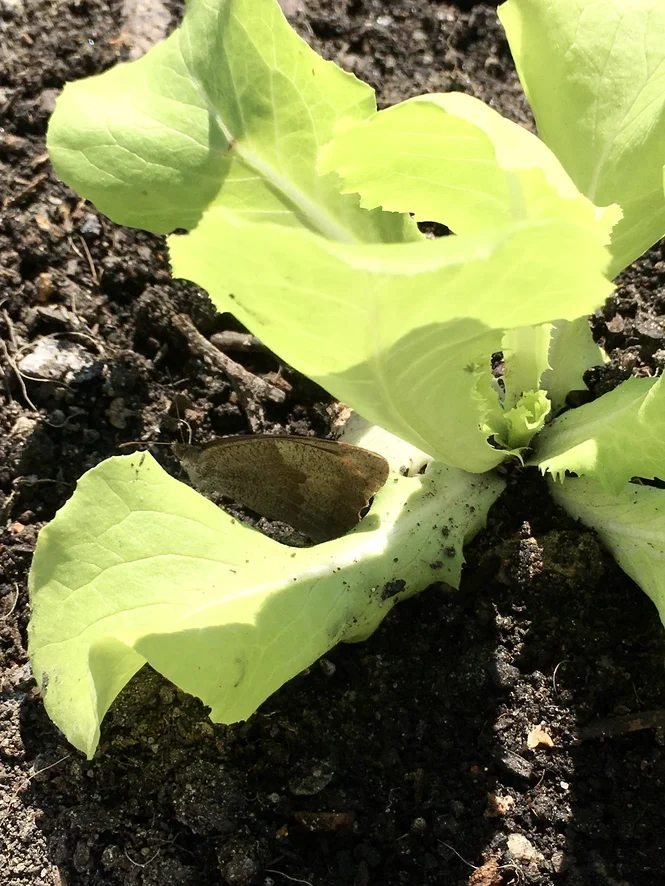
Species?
Maniola jurtina
